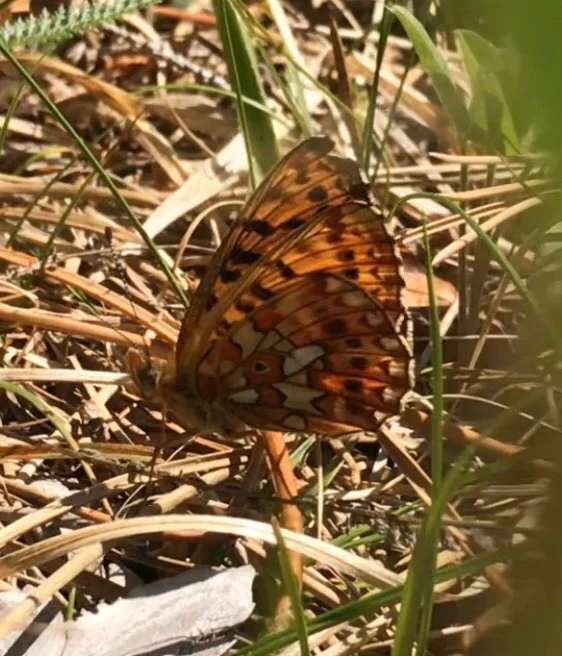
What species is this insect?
Boloria euphrosyne (also Clossiana euphrosyne)
